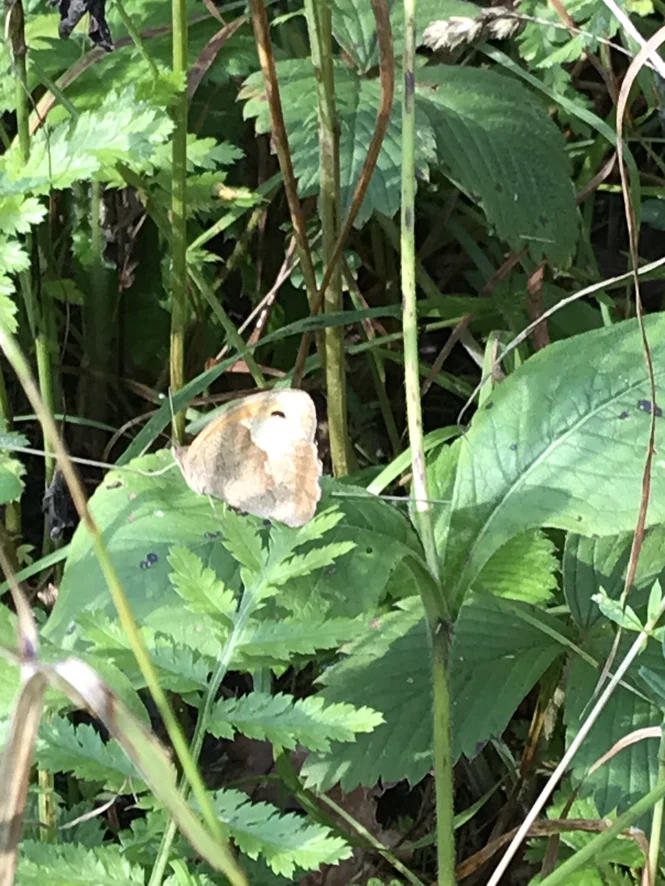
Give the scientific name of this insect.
Maniola jurtina
